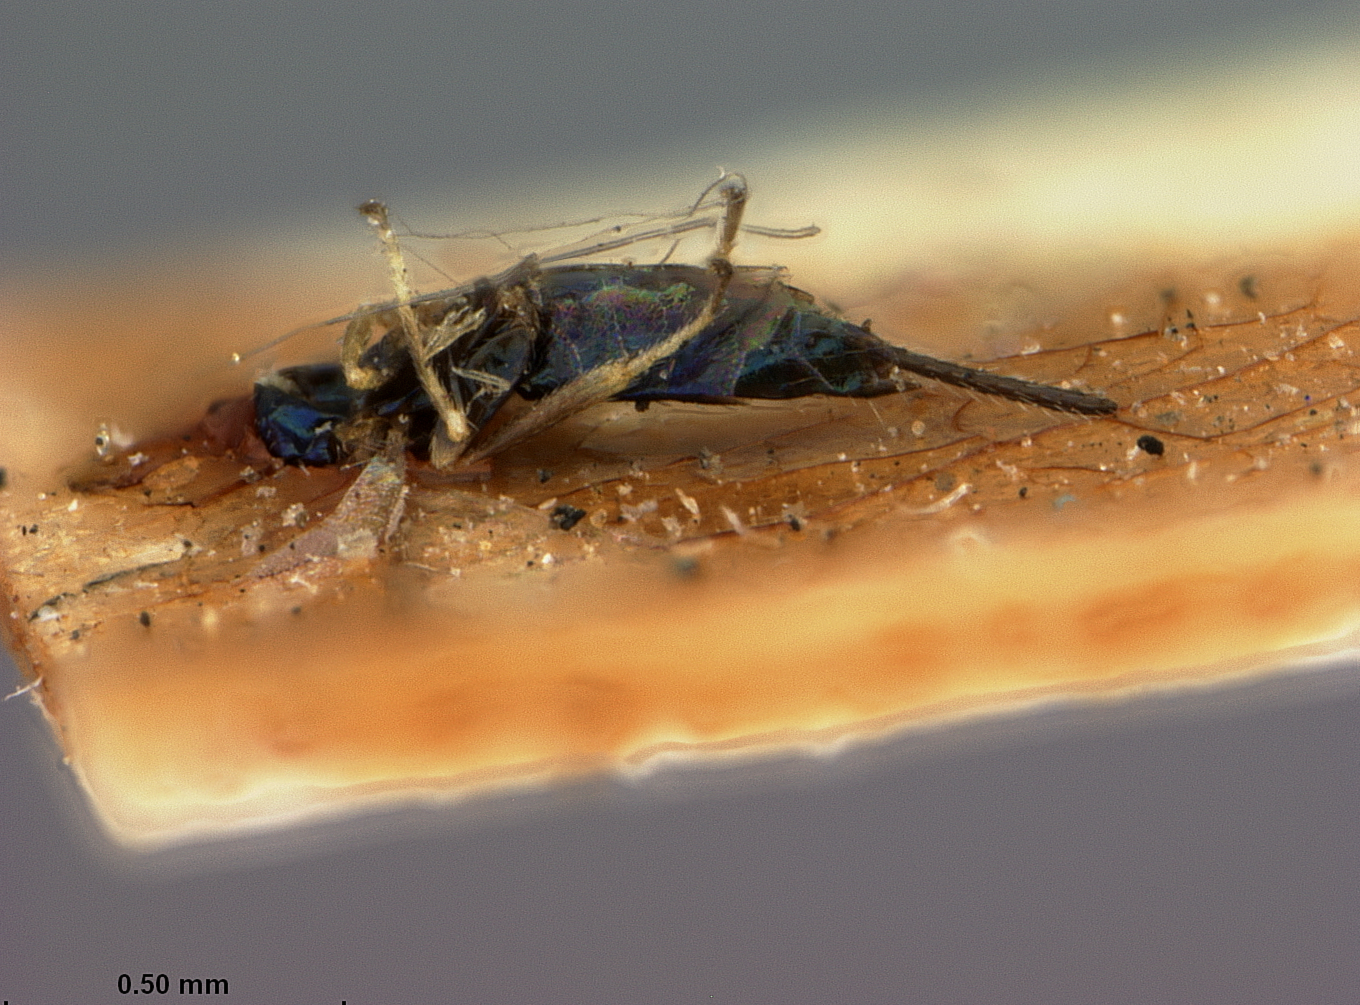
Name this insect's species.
Aprostocetus canadensis
